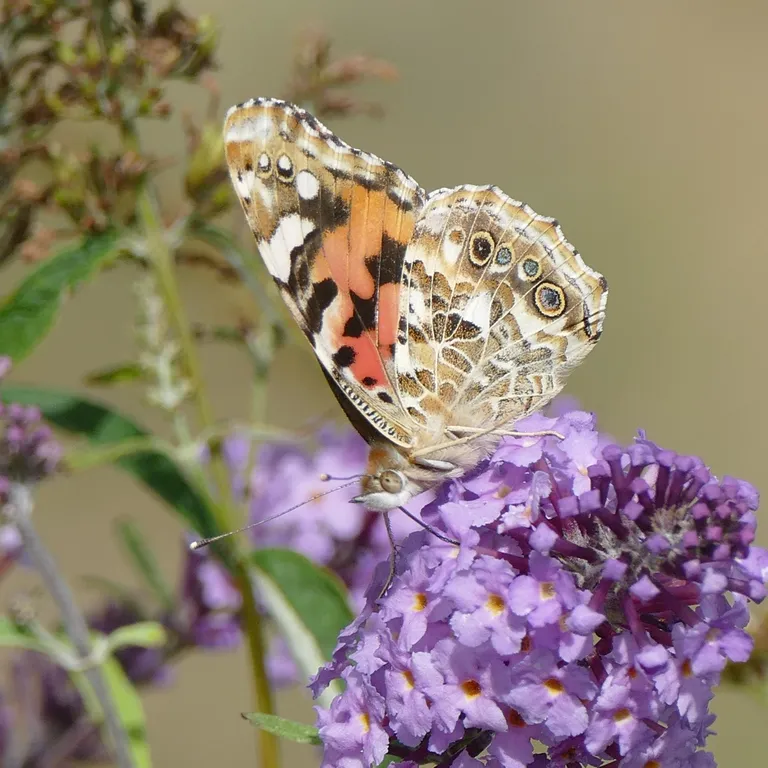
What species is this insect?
Vanessa cardui
